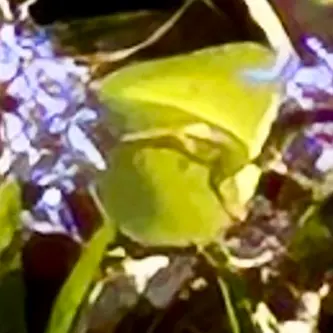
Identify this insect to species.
Gonepteryx rhamni
